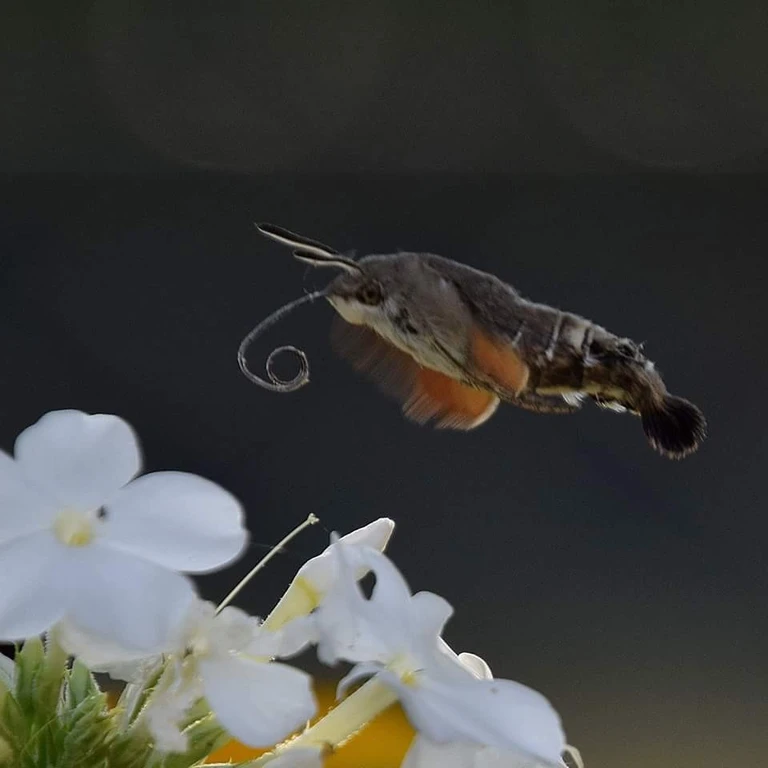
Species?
Macroglossum stellatarum
